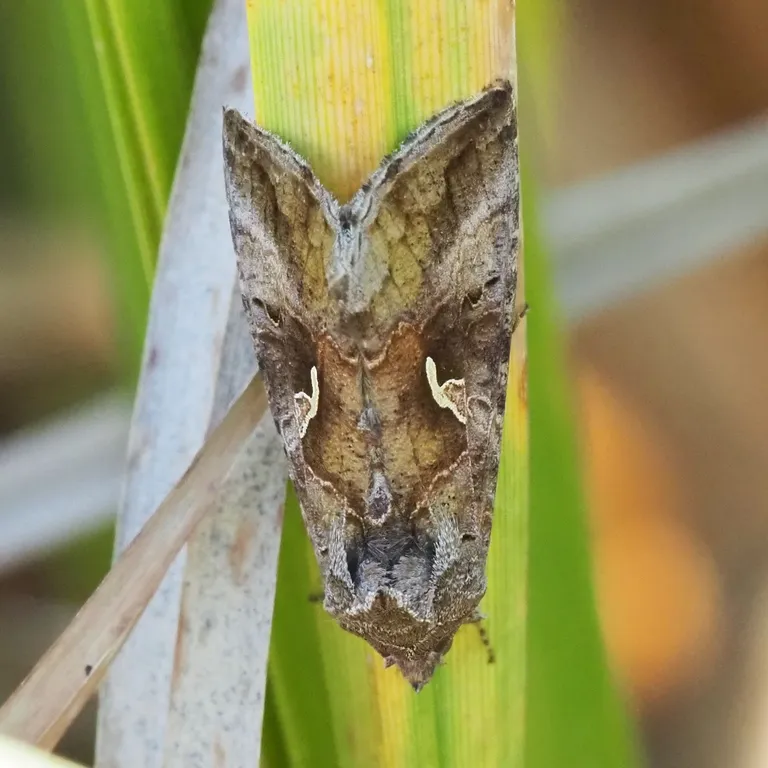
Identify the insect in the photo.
Autographa gamma
